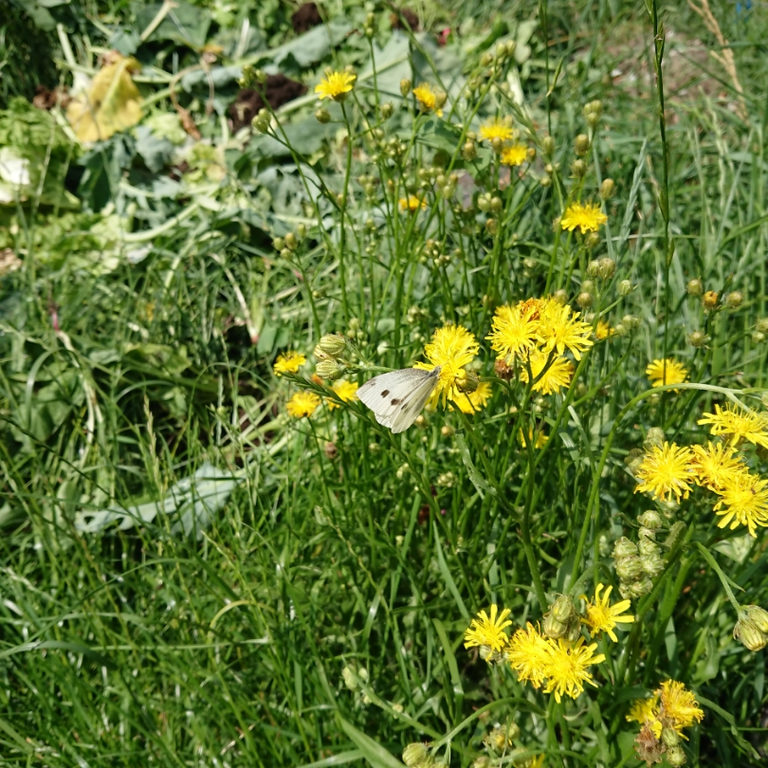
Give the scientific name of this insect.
Pieris rapae
